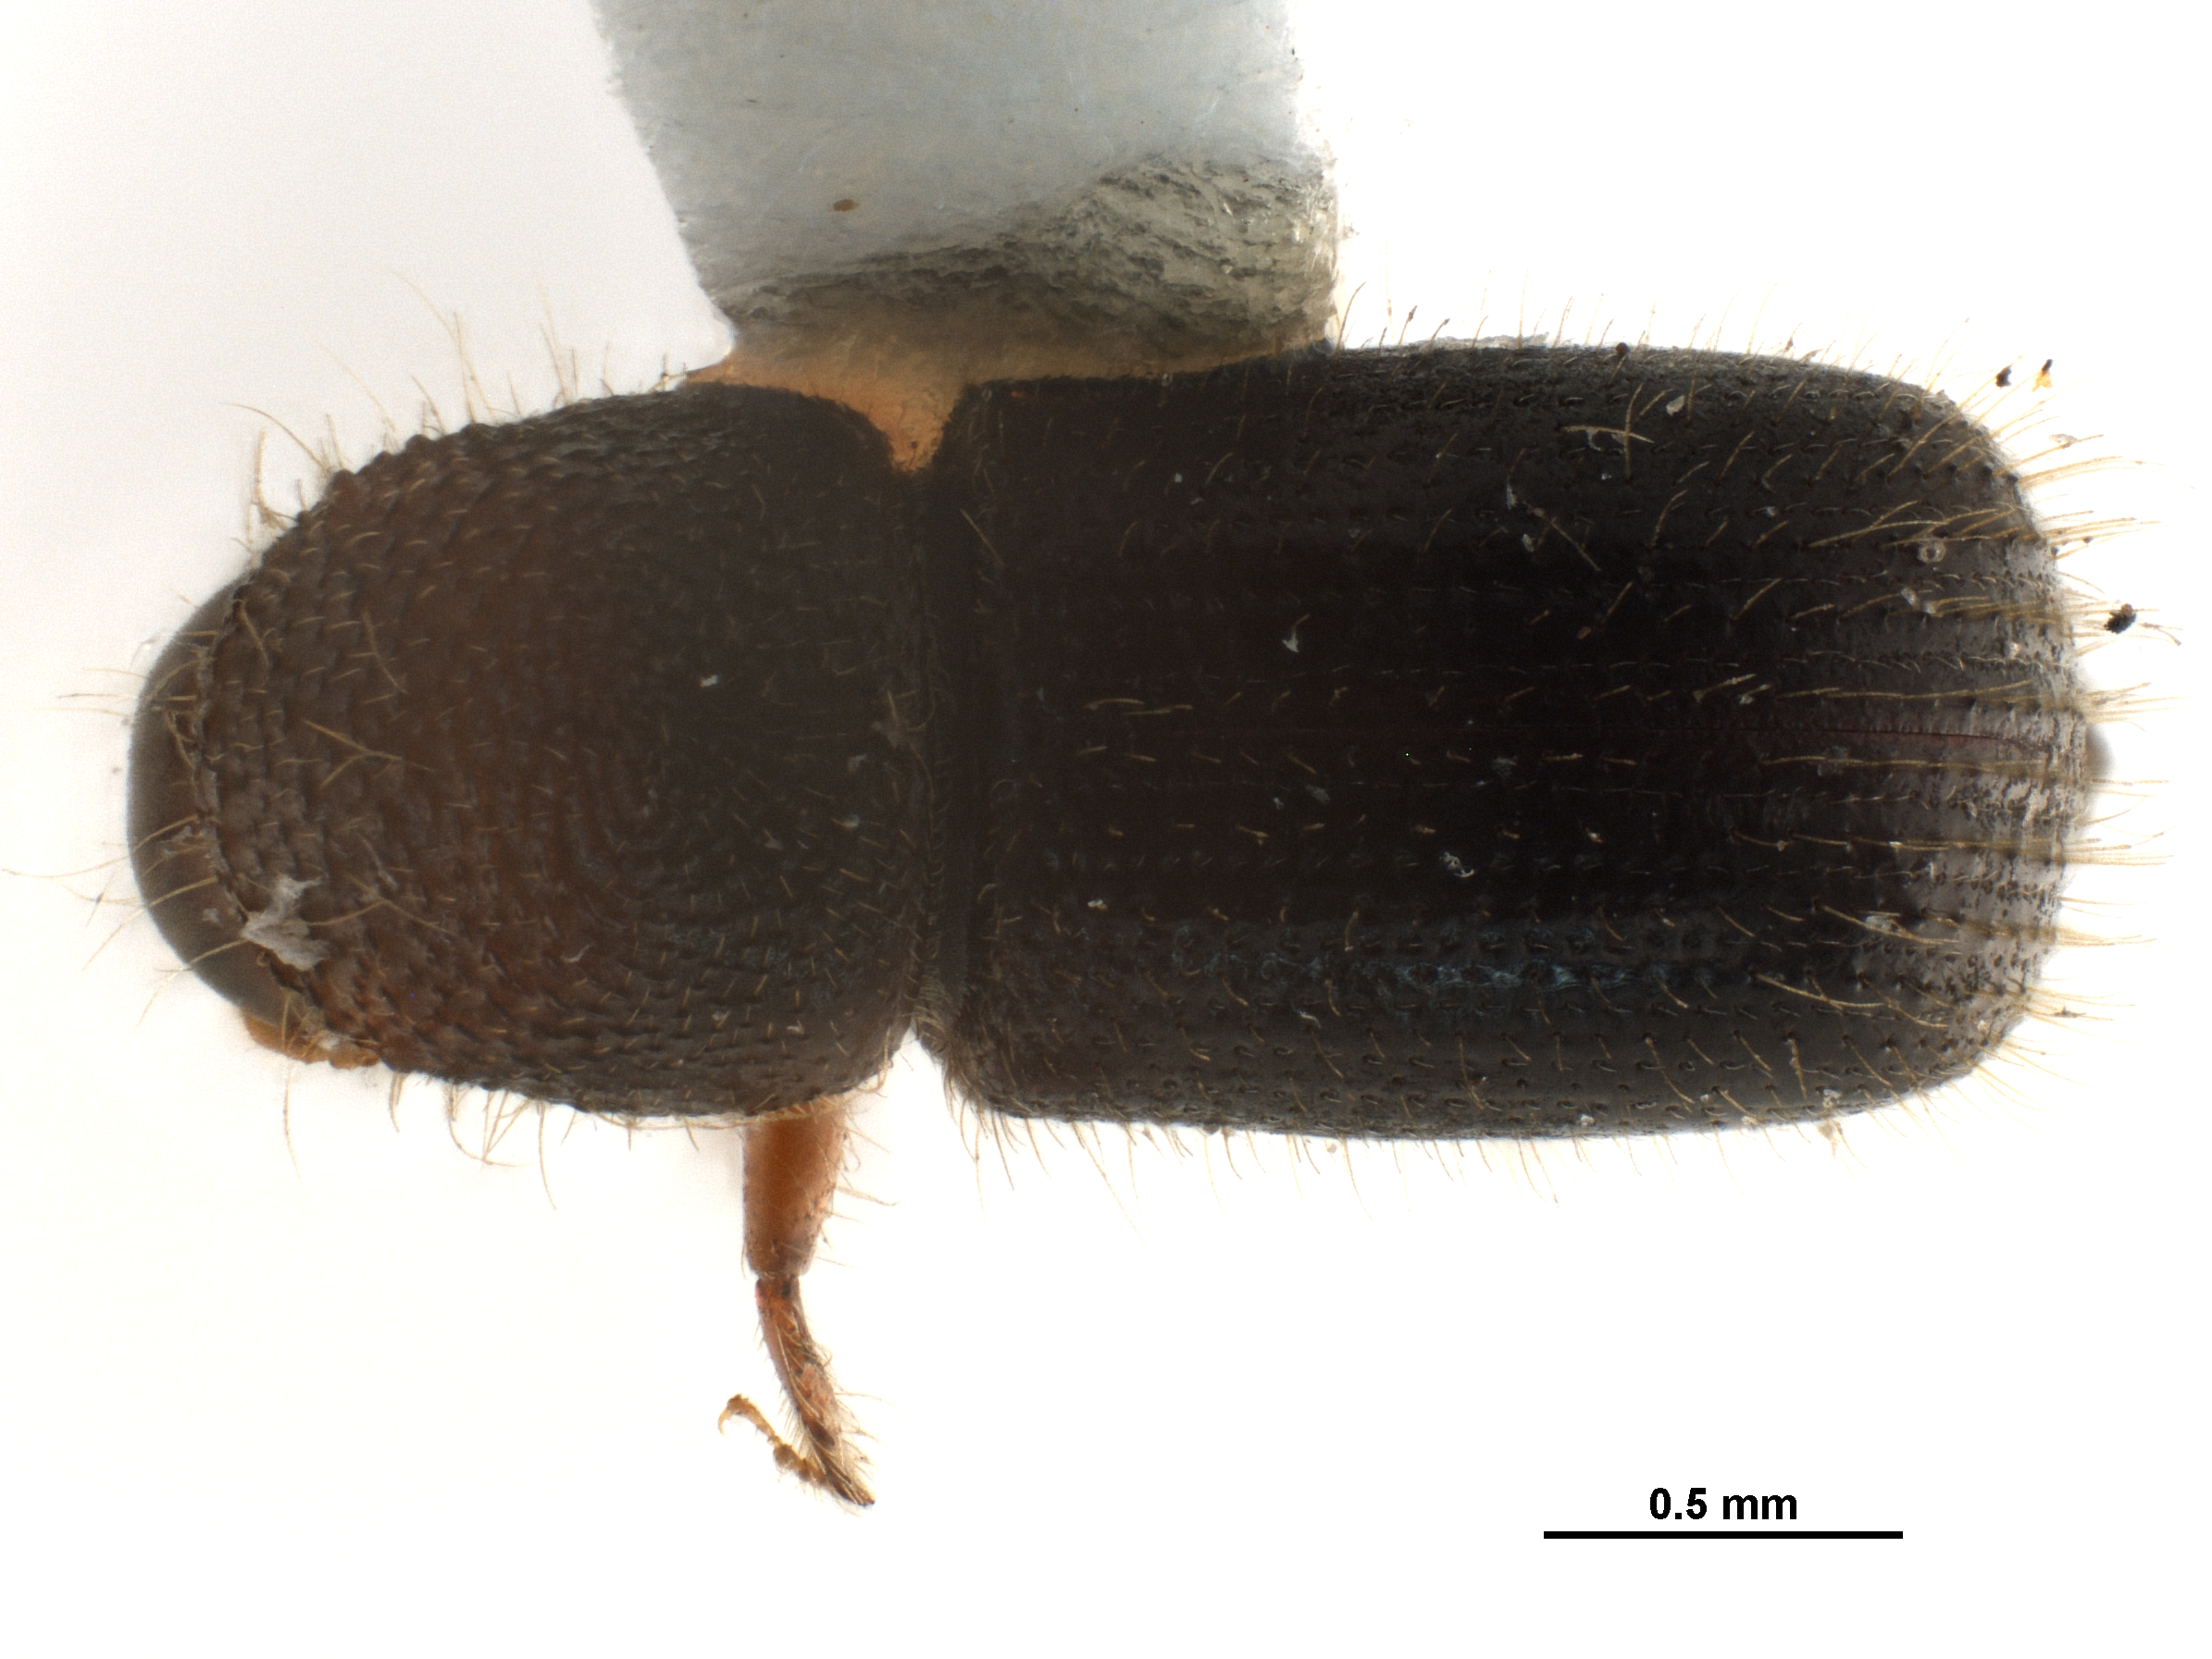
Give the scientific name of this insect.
Dryocoetiops coffeae
